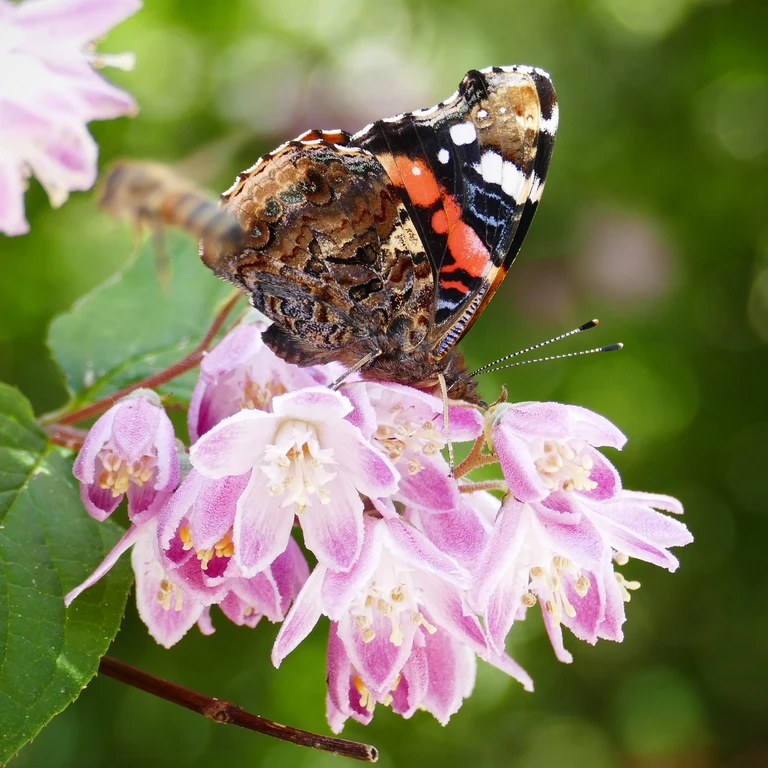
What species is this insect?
Vanessa atalanta
